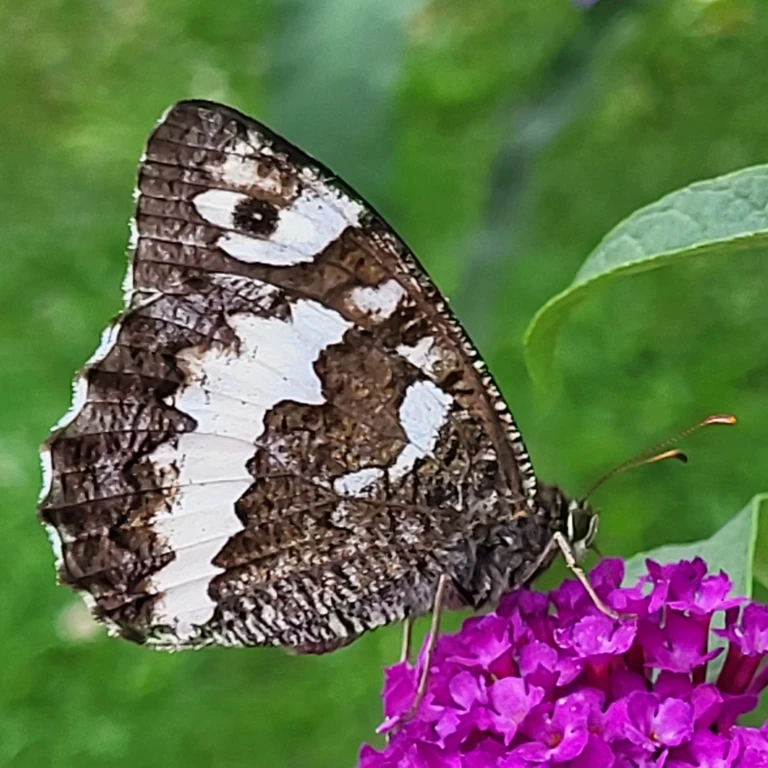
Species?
Brintesia circe
